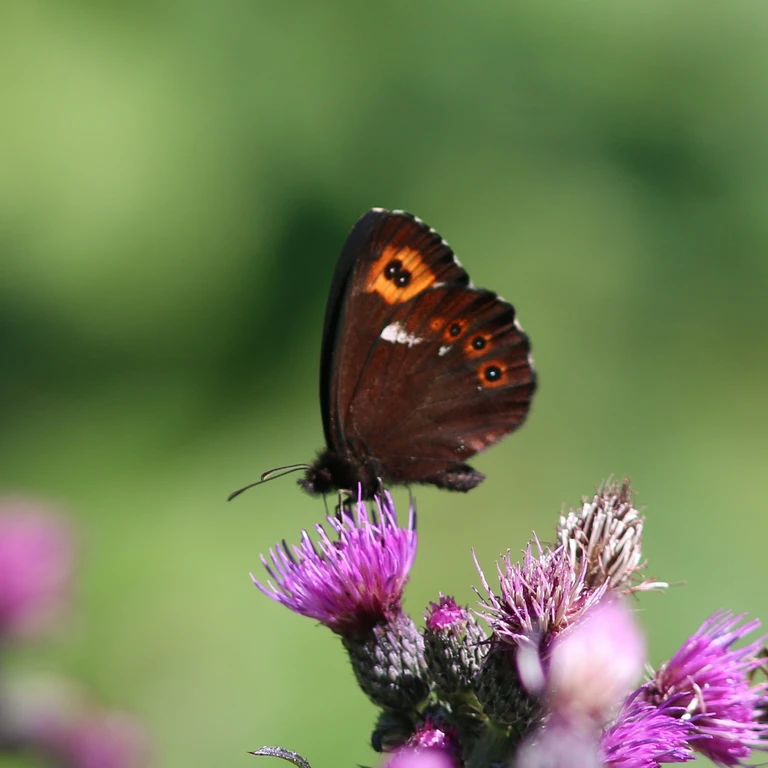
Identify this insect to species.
Erebia ligea
